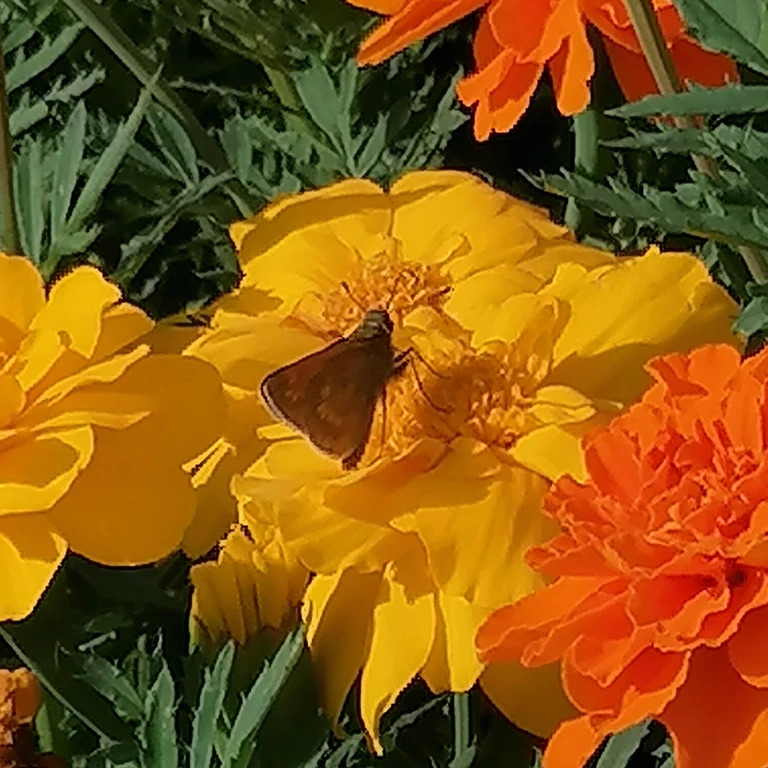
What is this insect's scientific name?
Ochlodes sylvanus (also Ochlodes venata)
